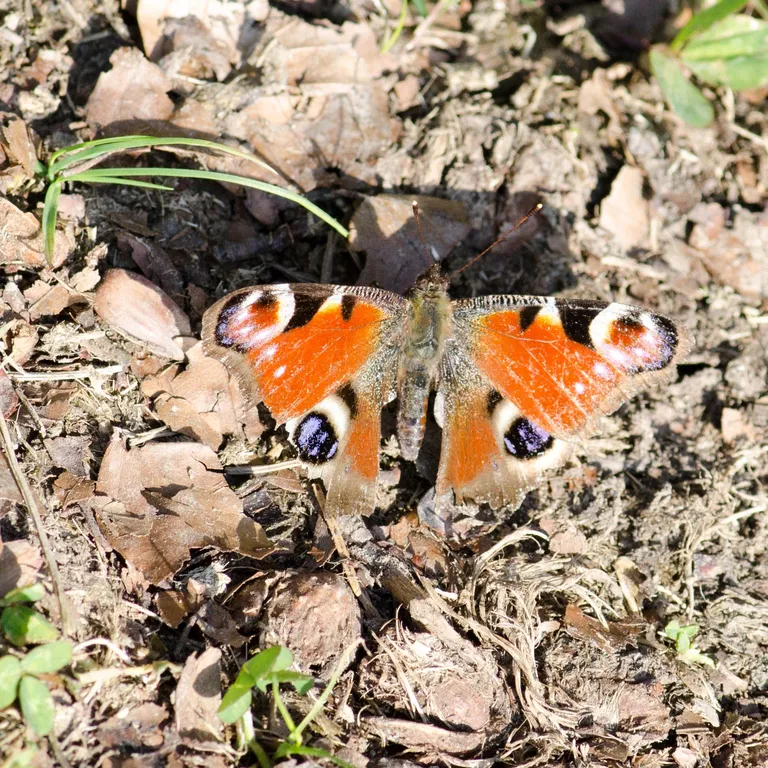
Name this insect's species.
Aglais io
